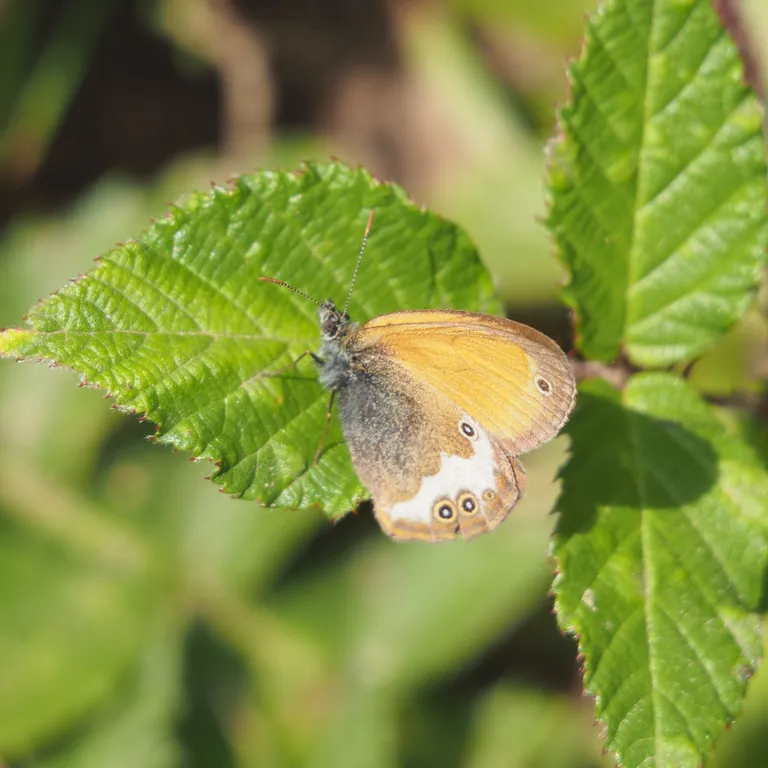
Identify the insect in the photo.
Coenonympha arcania
